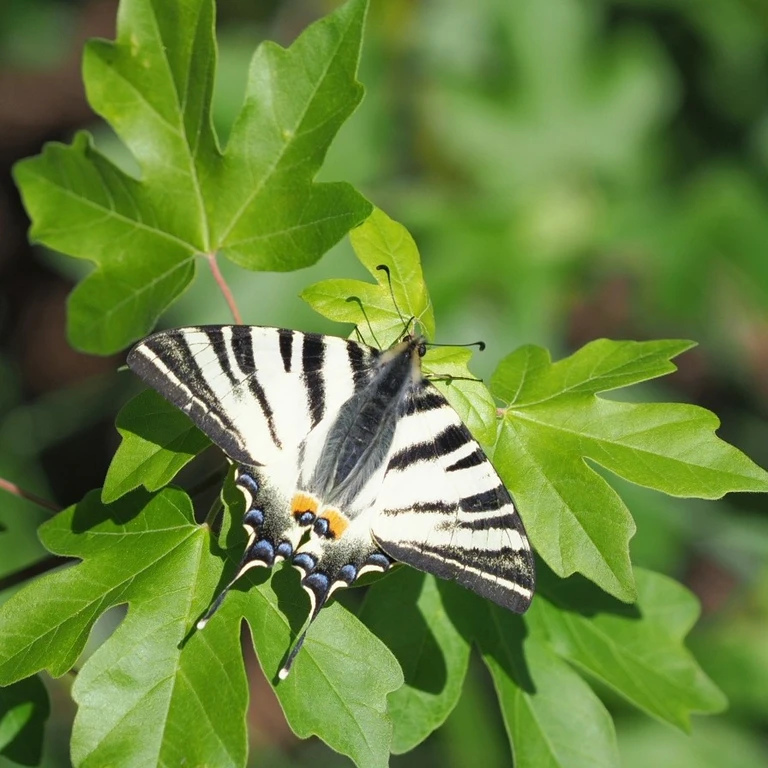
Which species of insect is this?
Iphiclides podalirius
